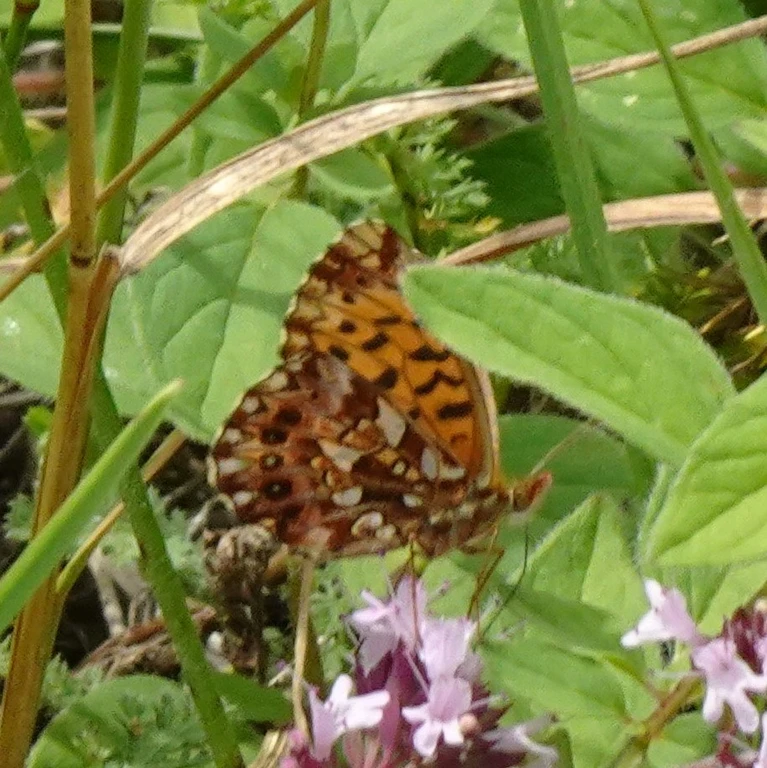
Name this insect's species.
Boloria dia
